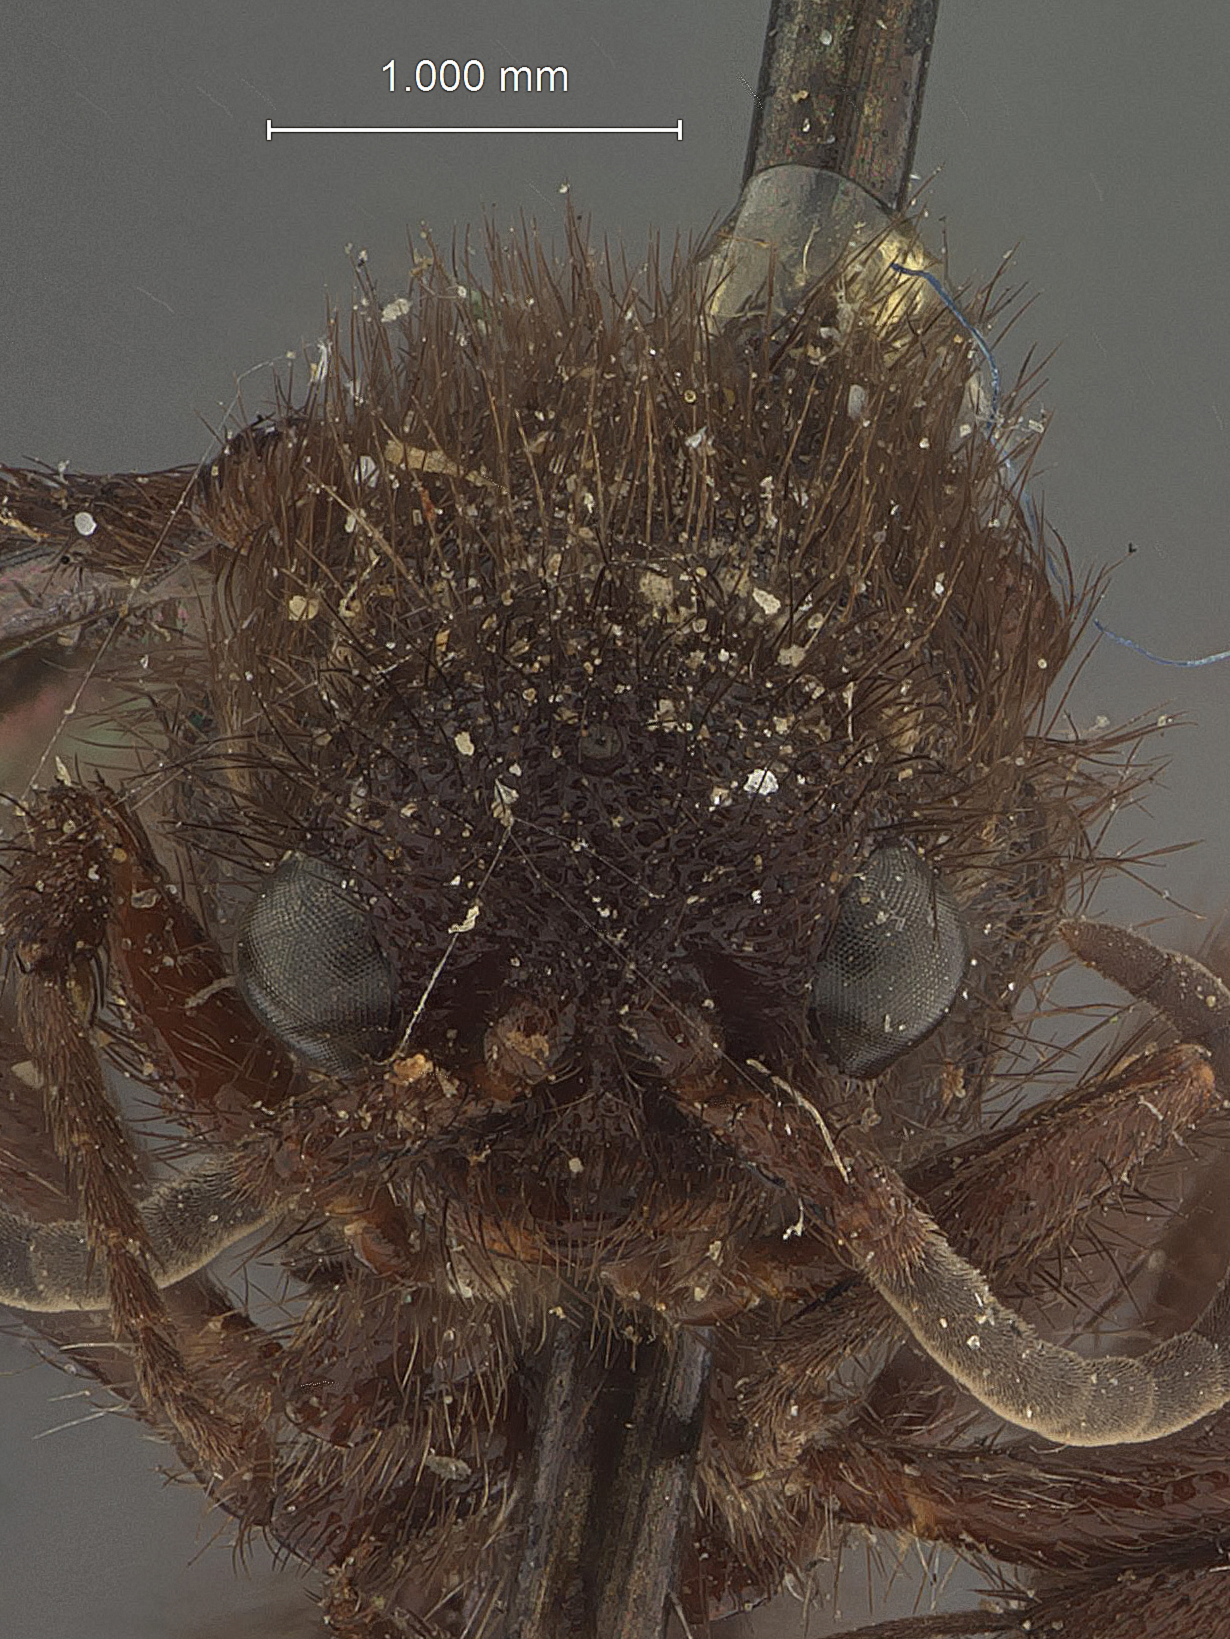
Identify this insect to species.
Dasymutilla perilla
